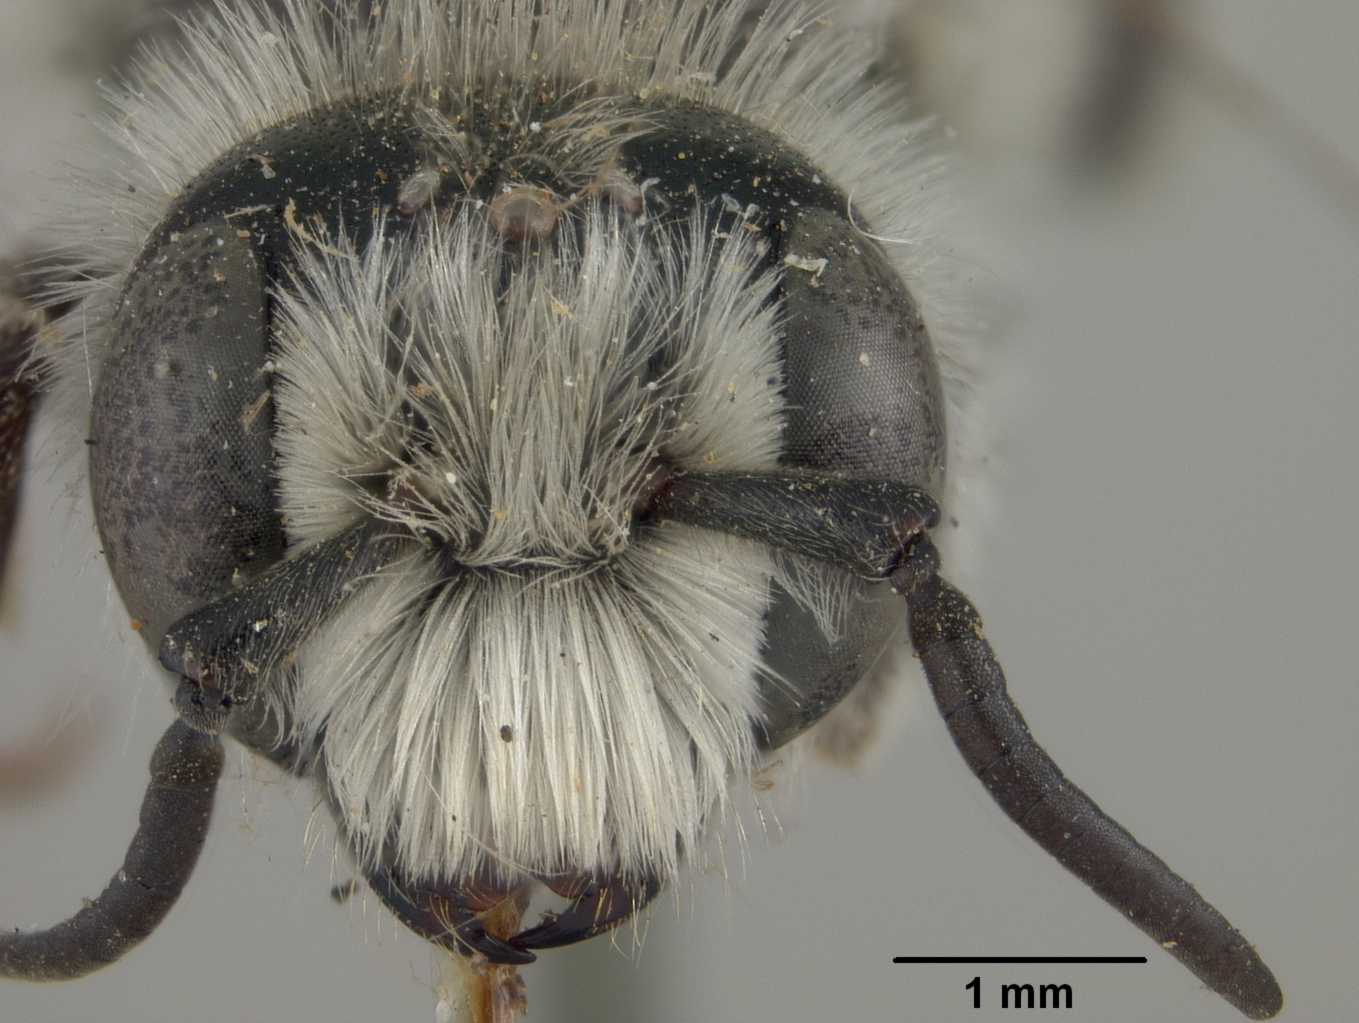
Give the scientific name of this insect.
Alcidamea biscutellae
